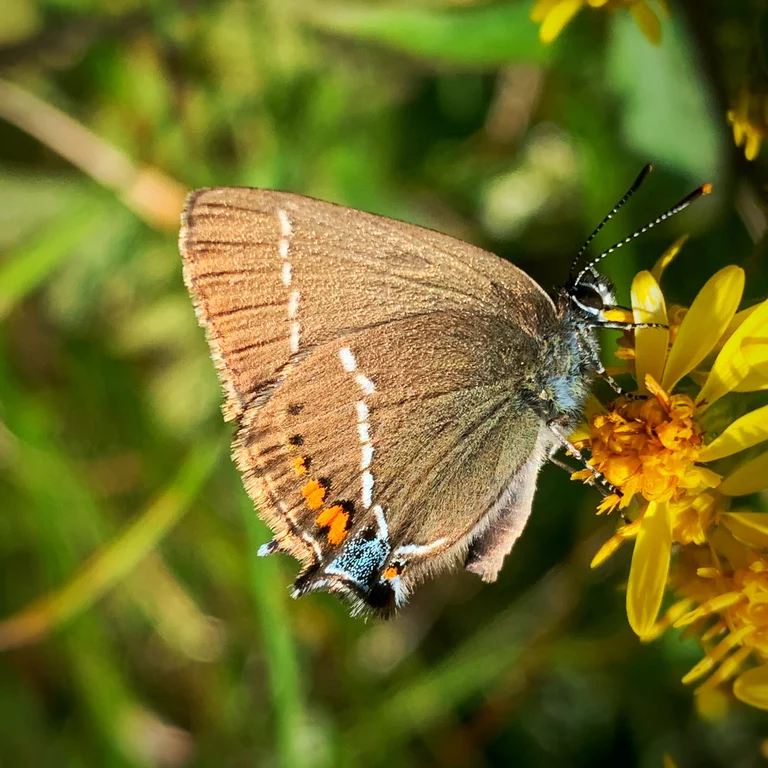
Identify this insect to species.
Satyrium spini (also Tuttiola spini)
